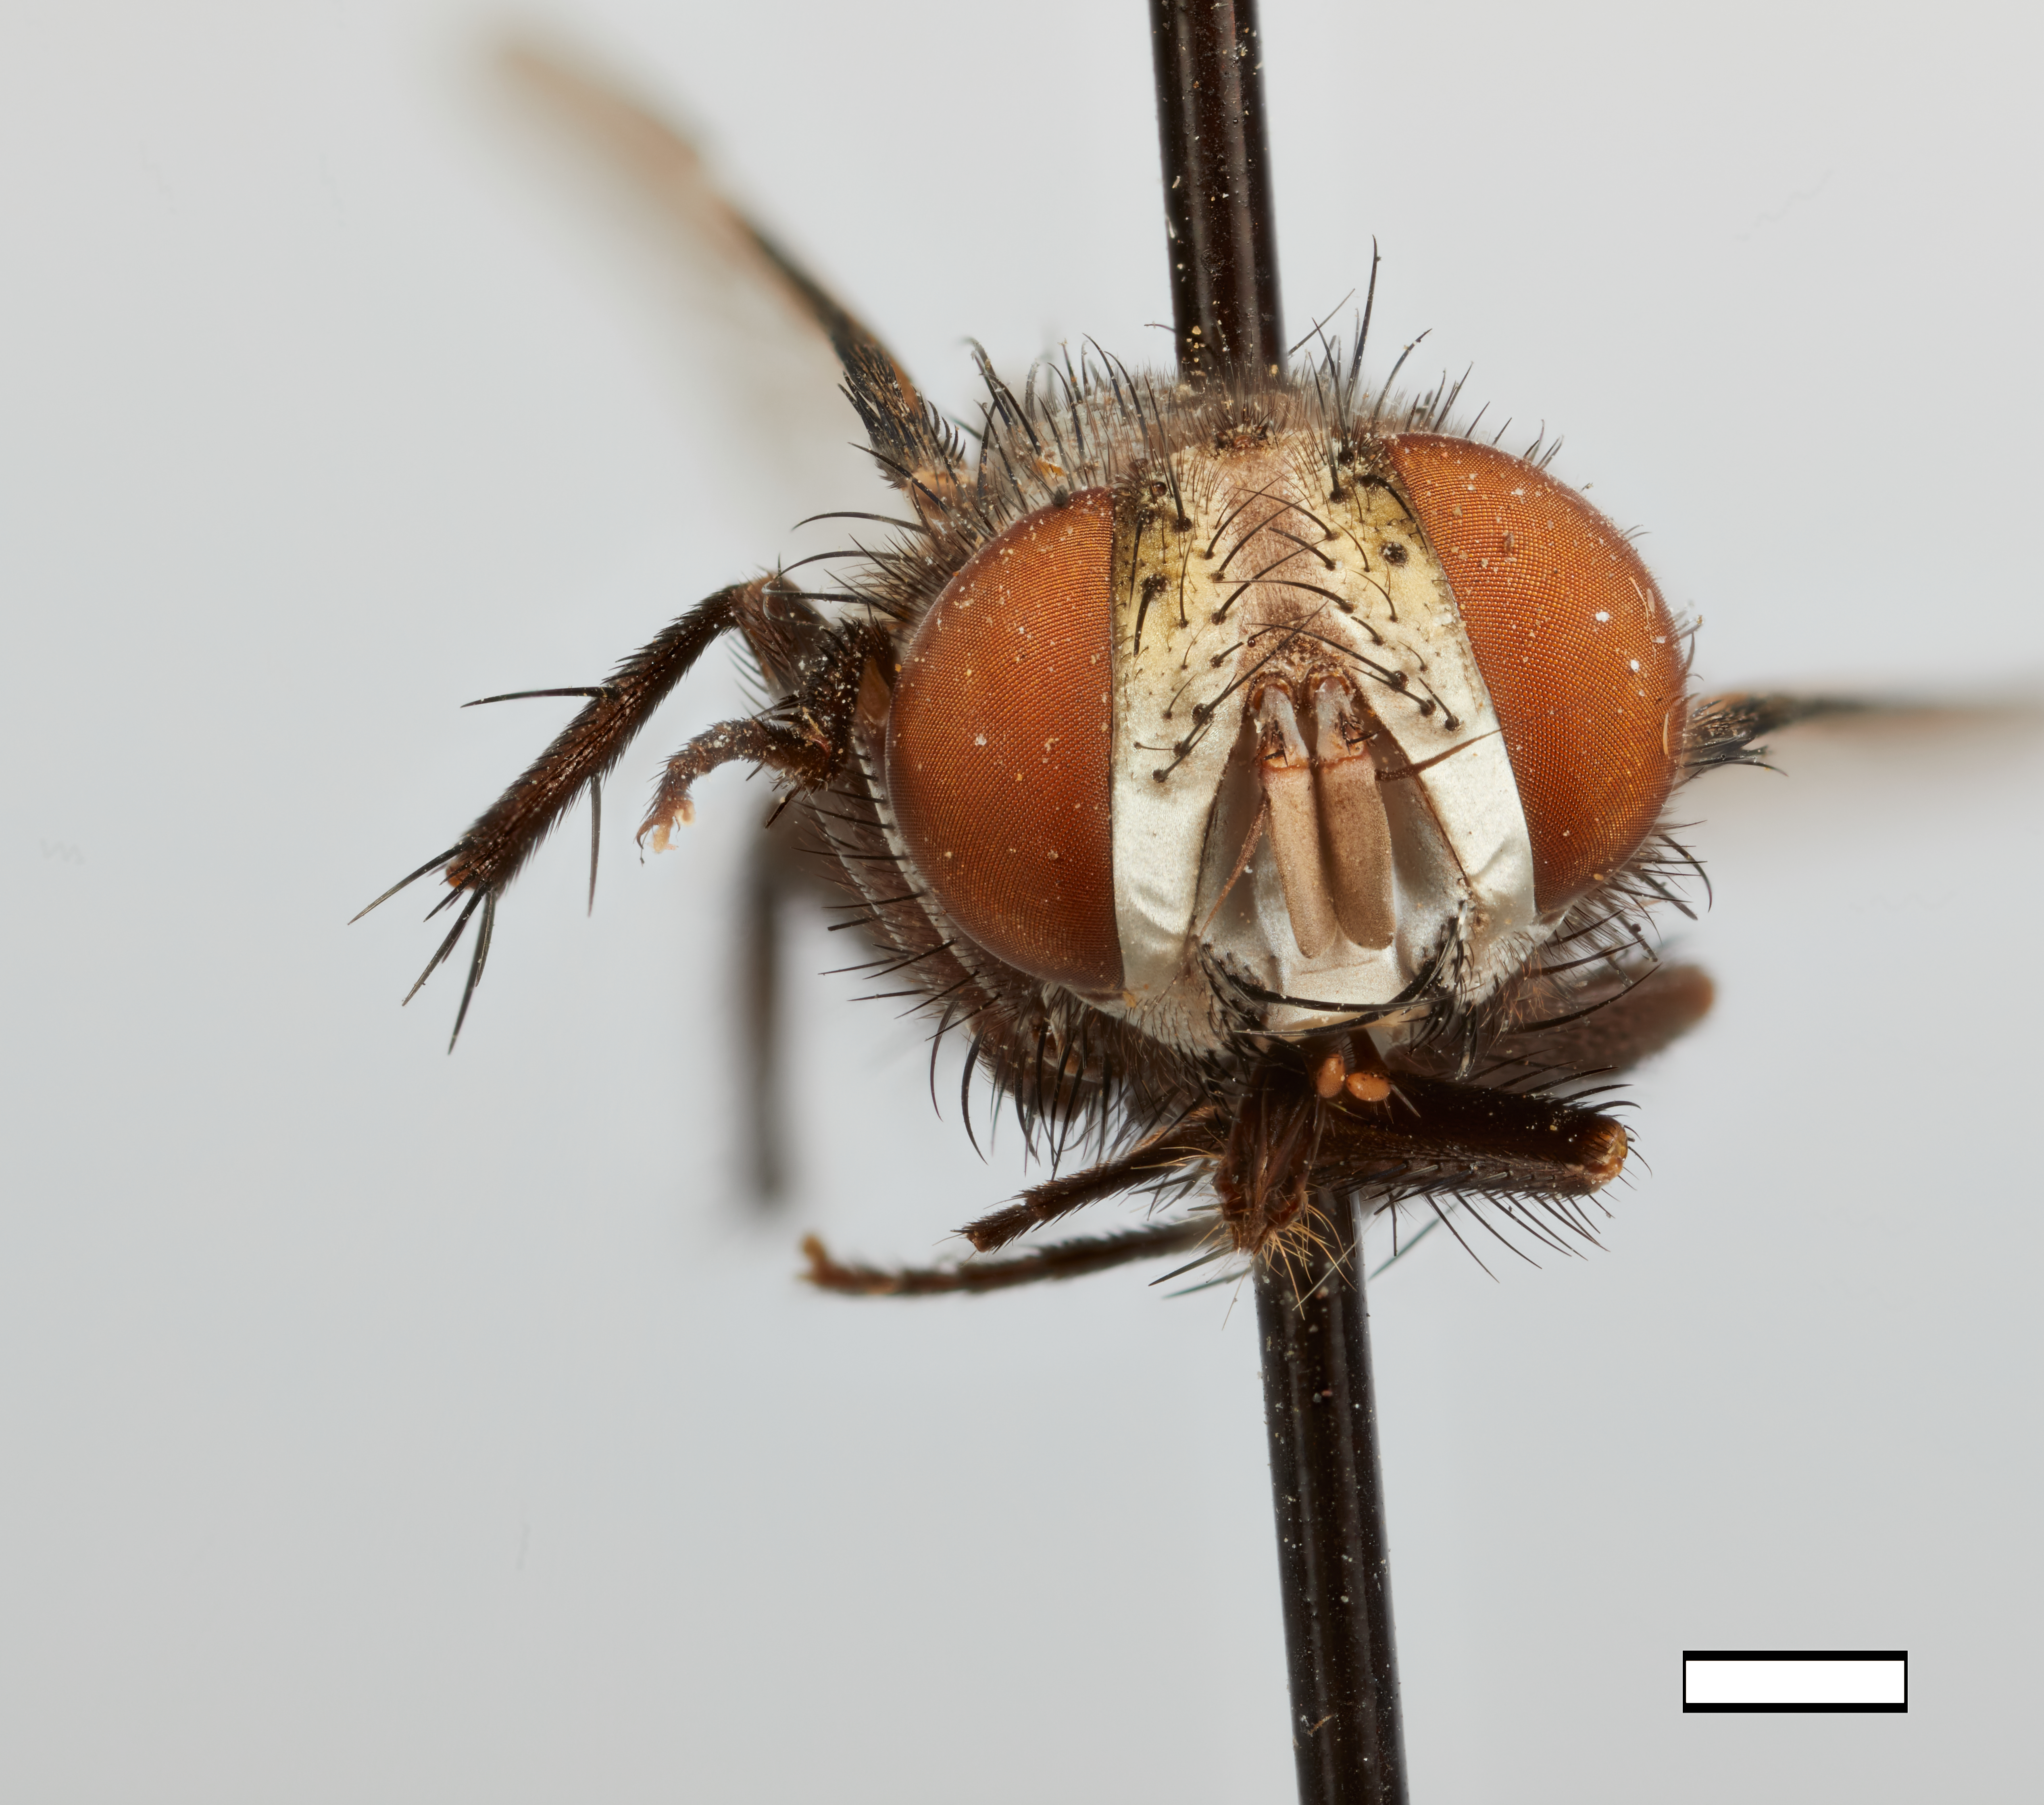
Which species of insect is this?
Masicera protoparcis
